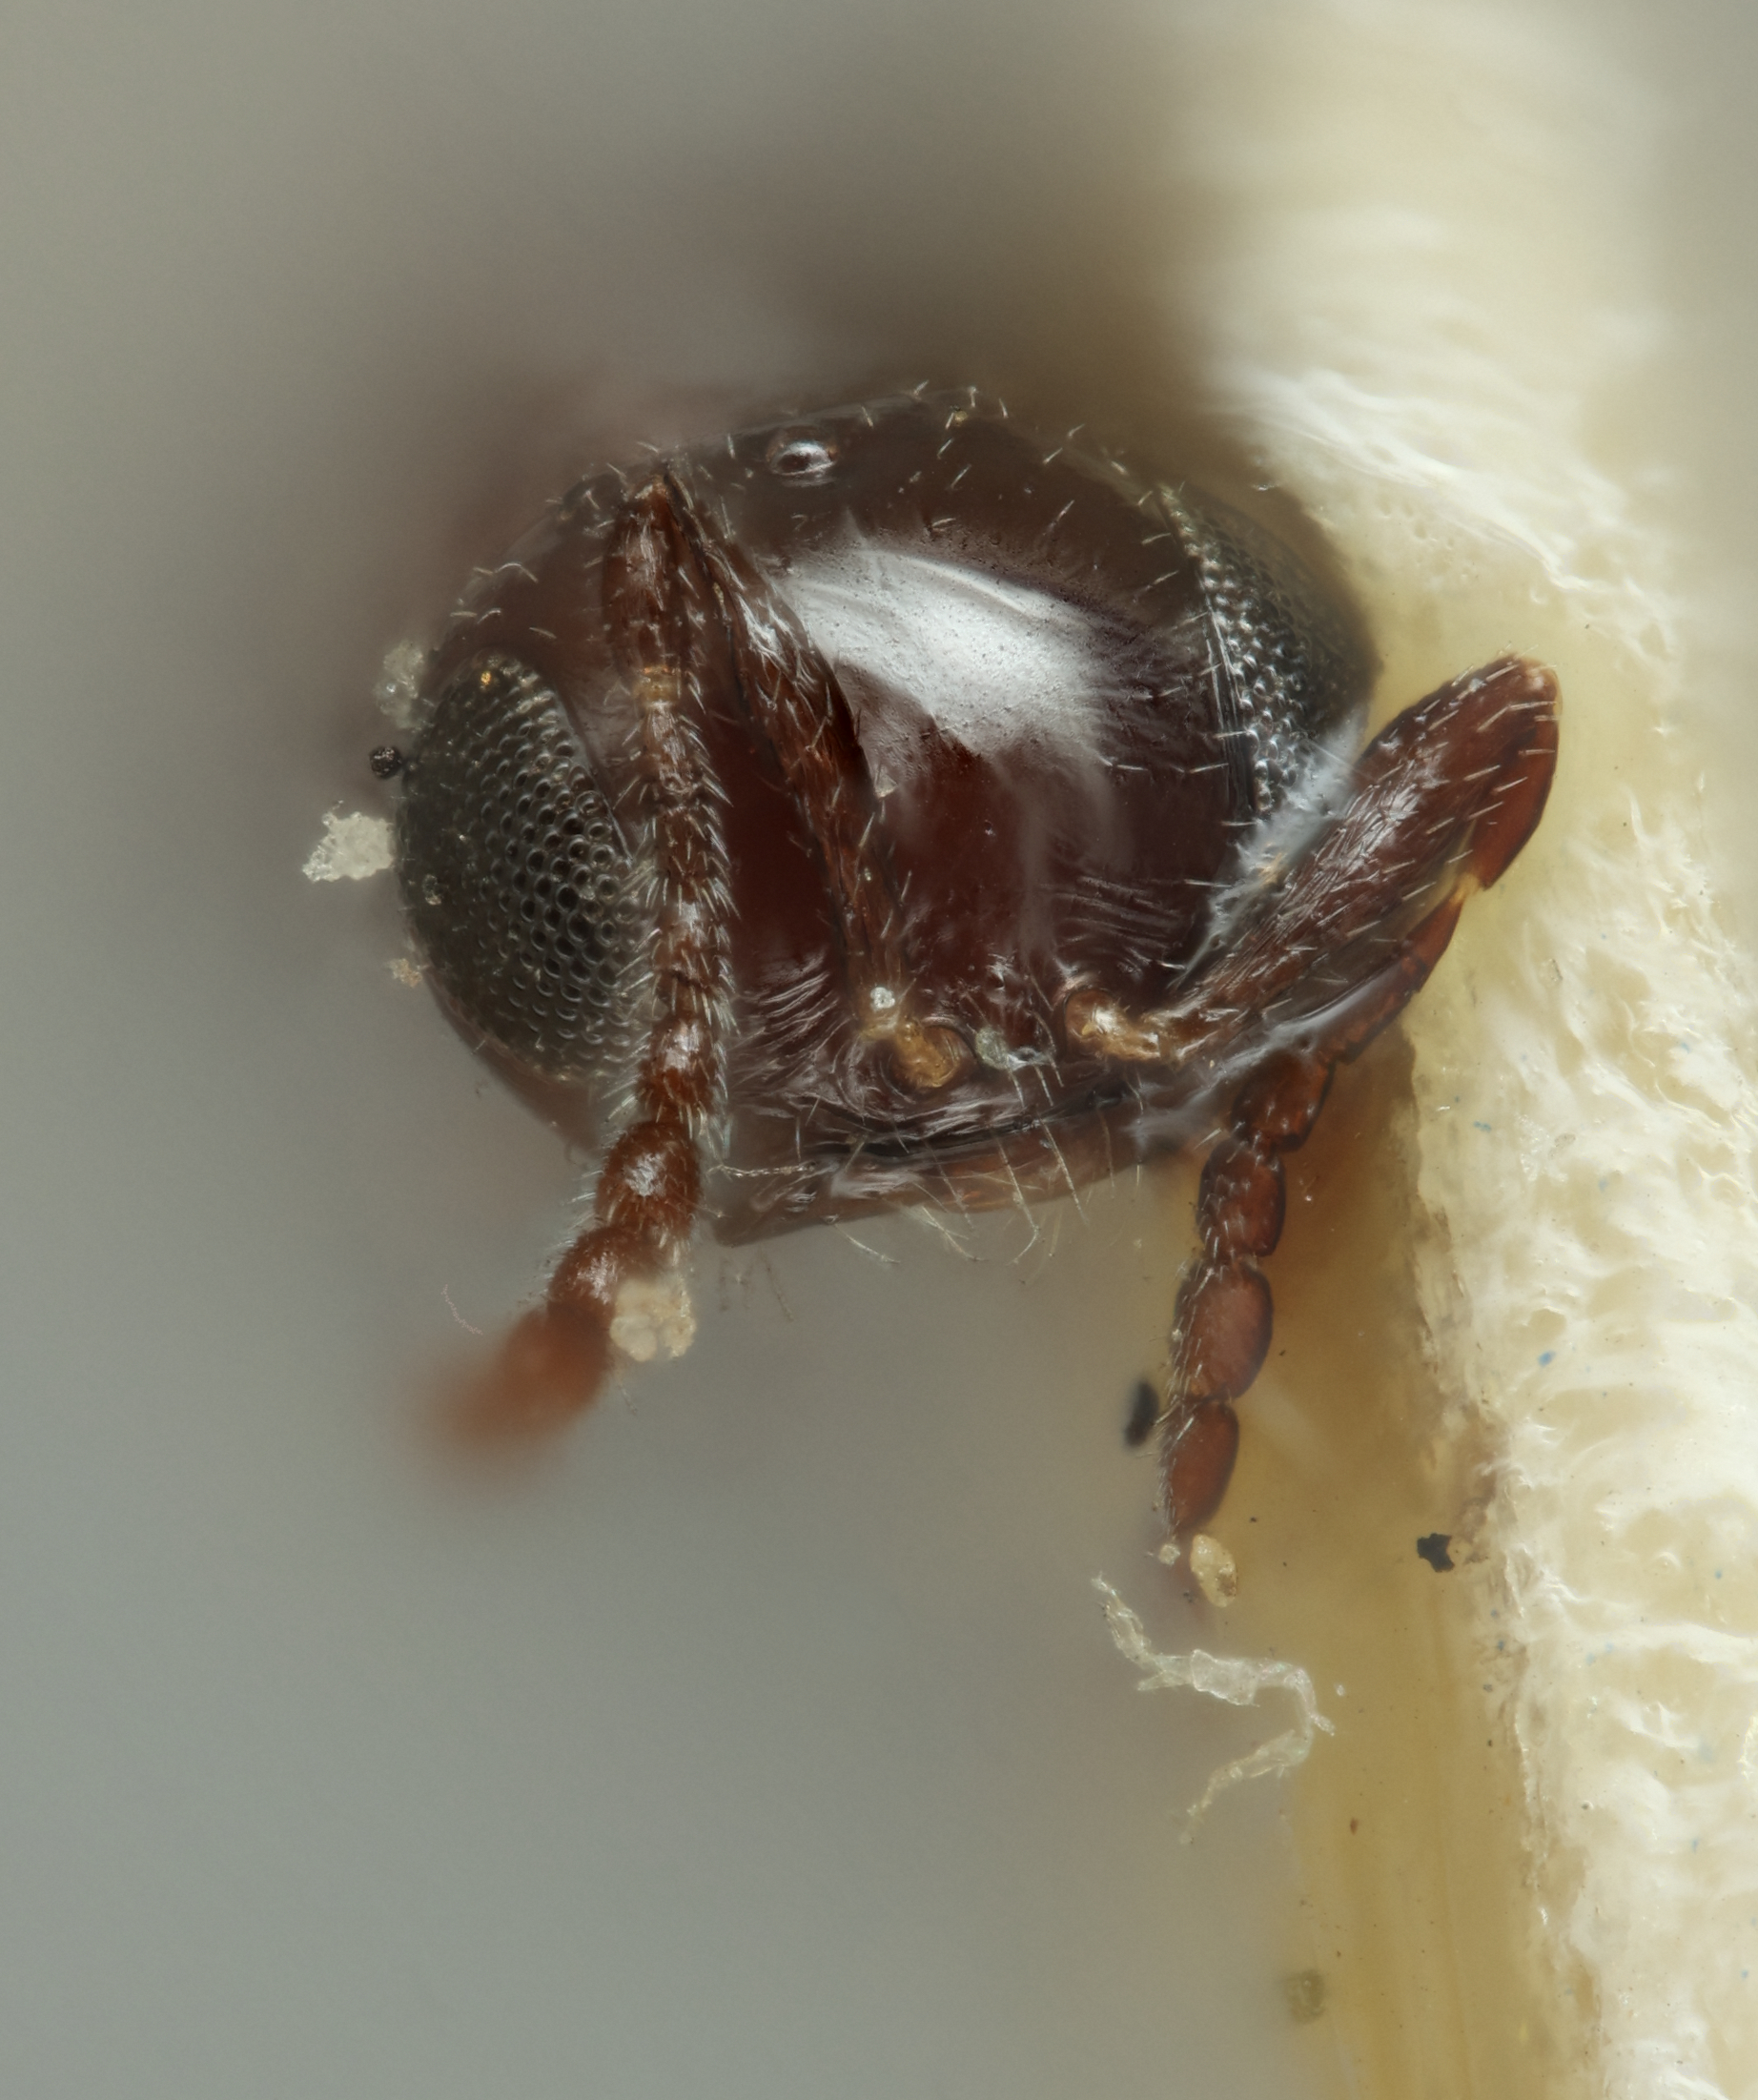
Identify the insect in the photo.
Polygnotus californicus
